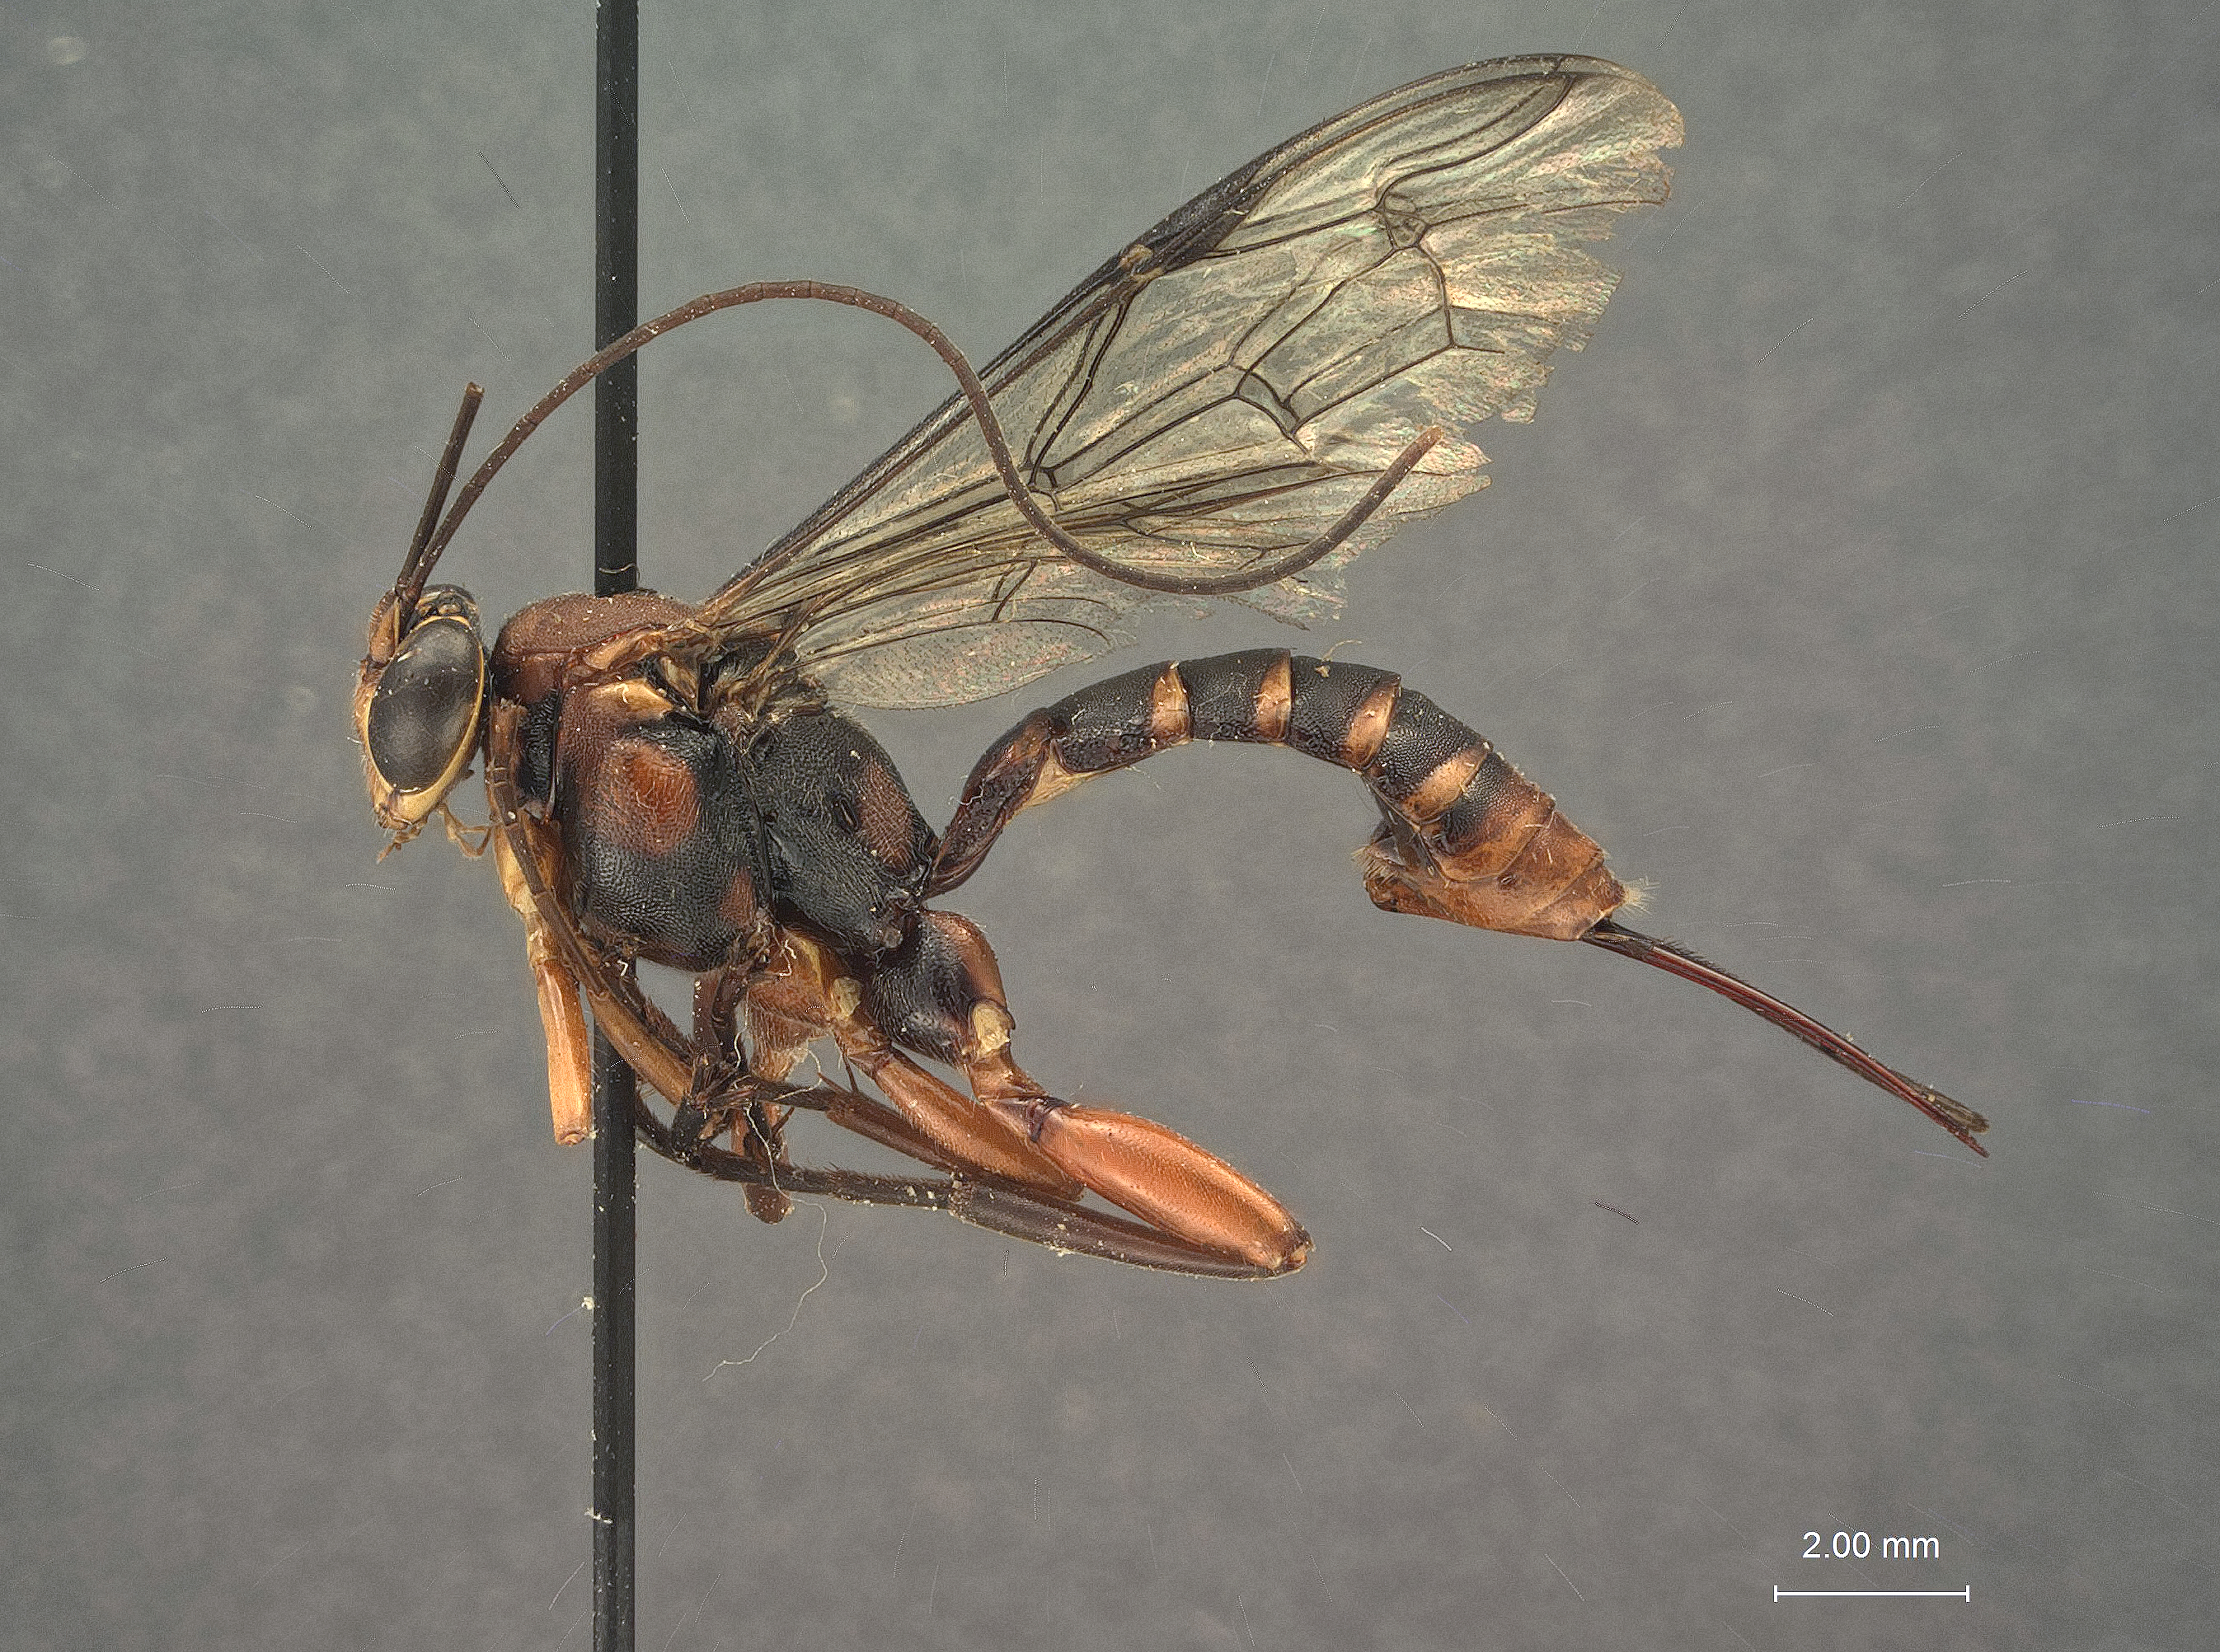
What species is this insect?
Echthromorpha opaca
